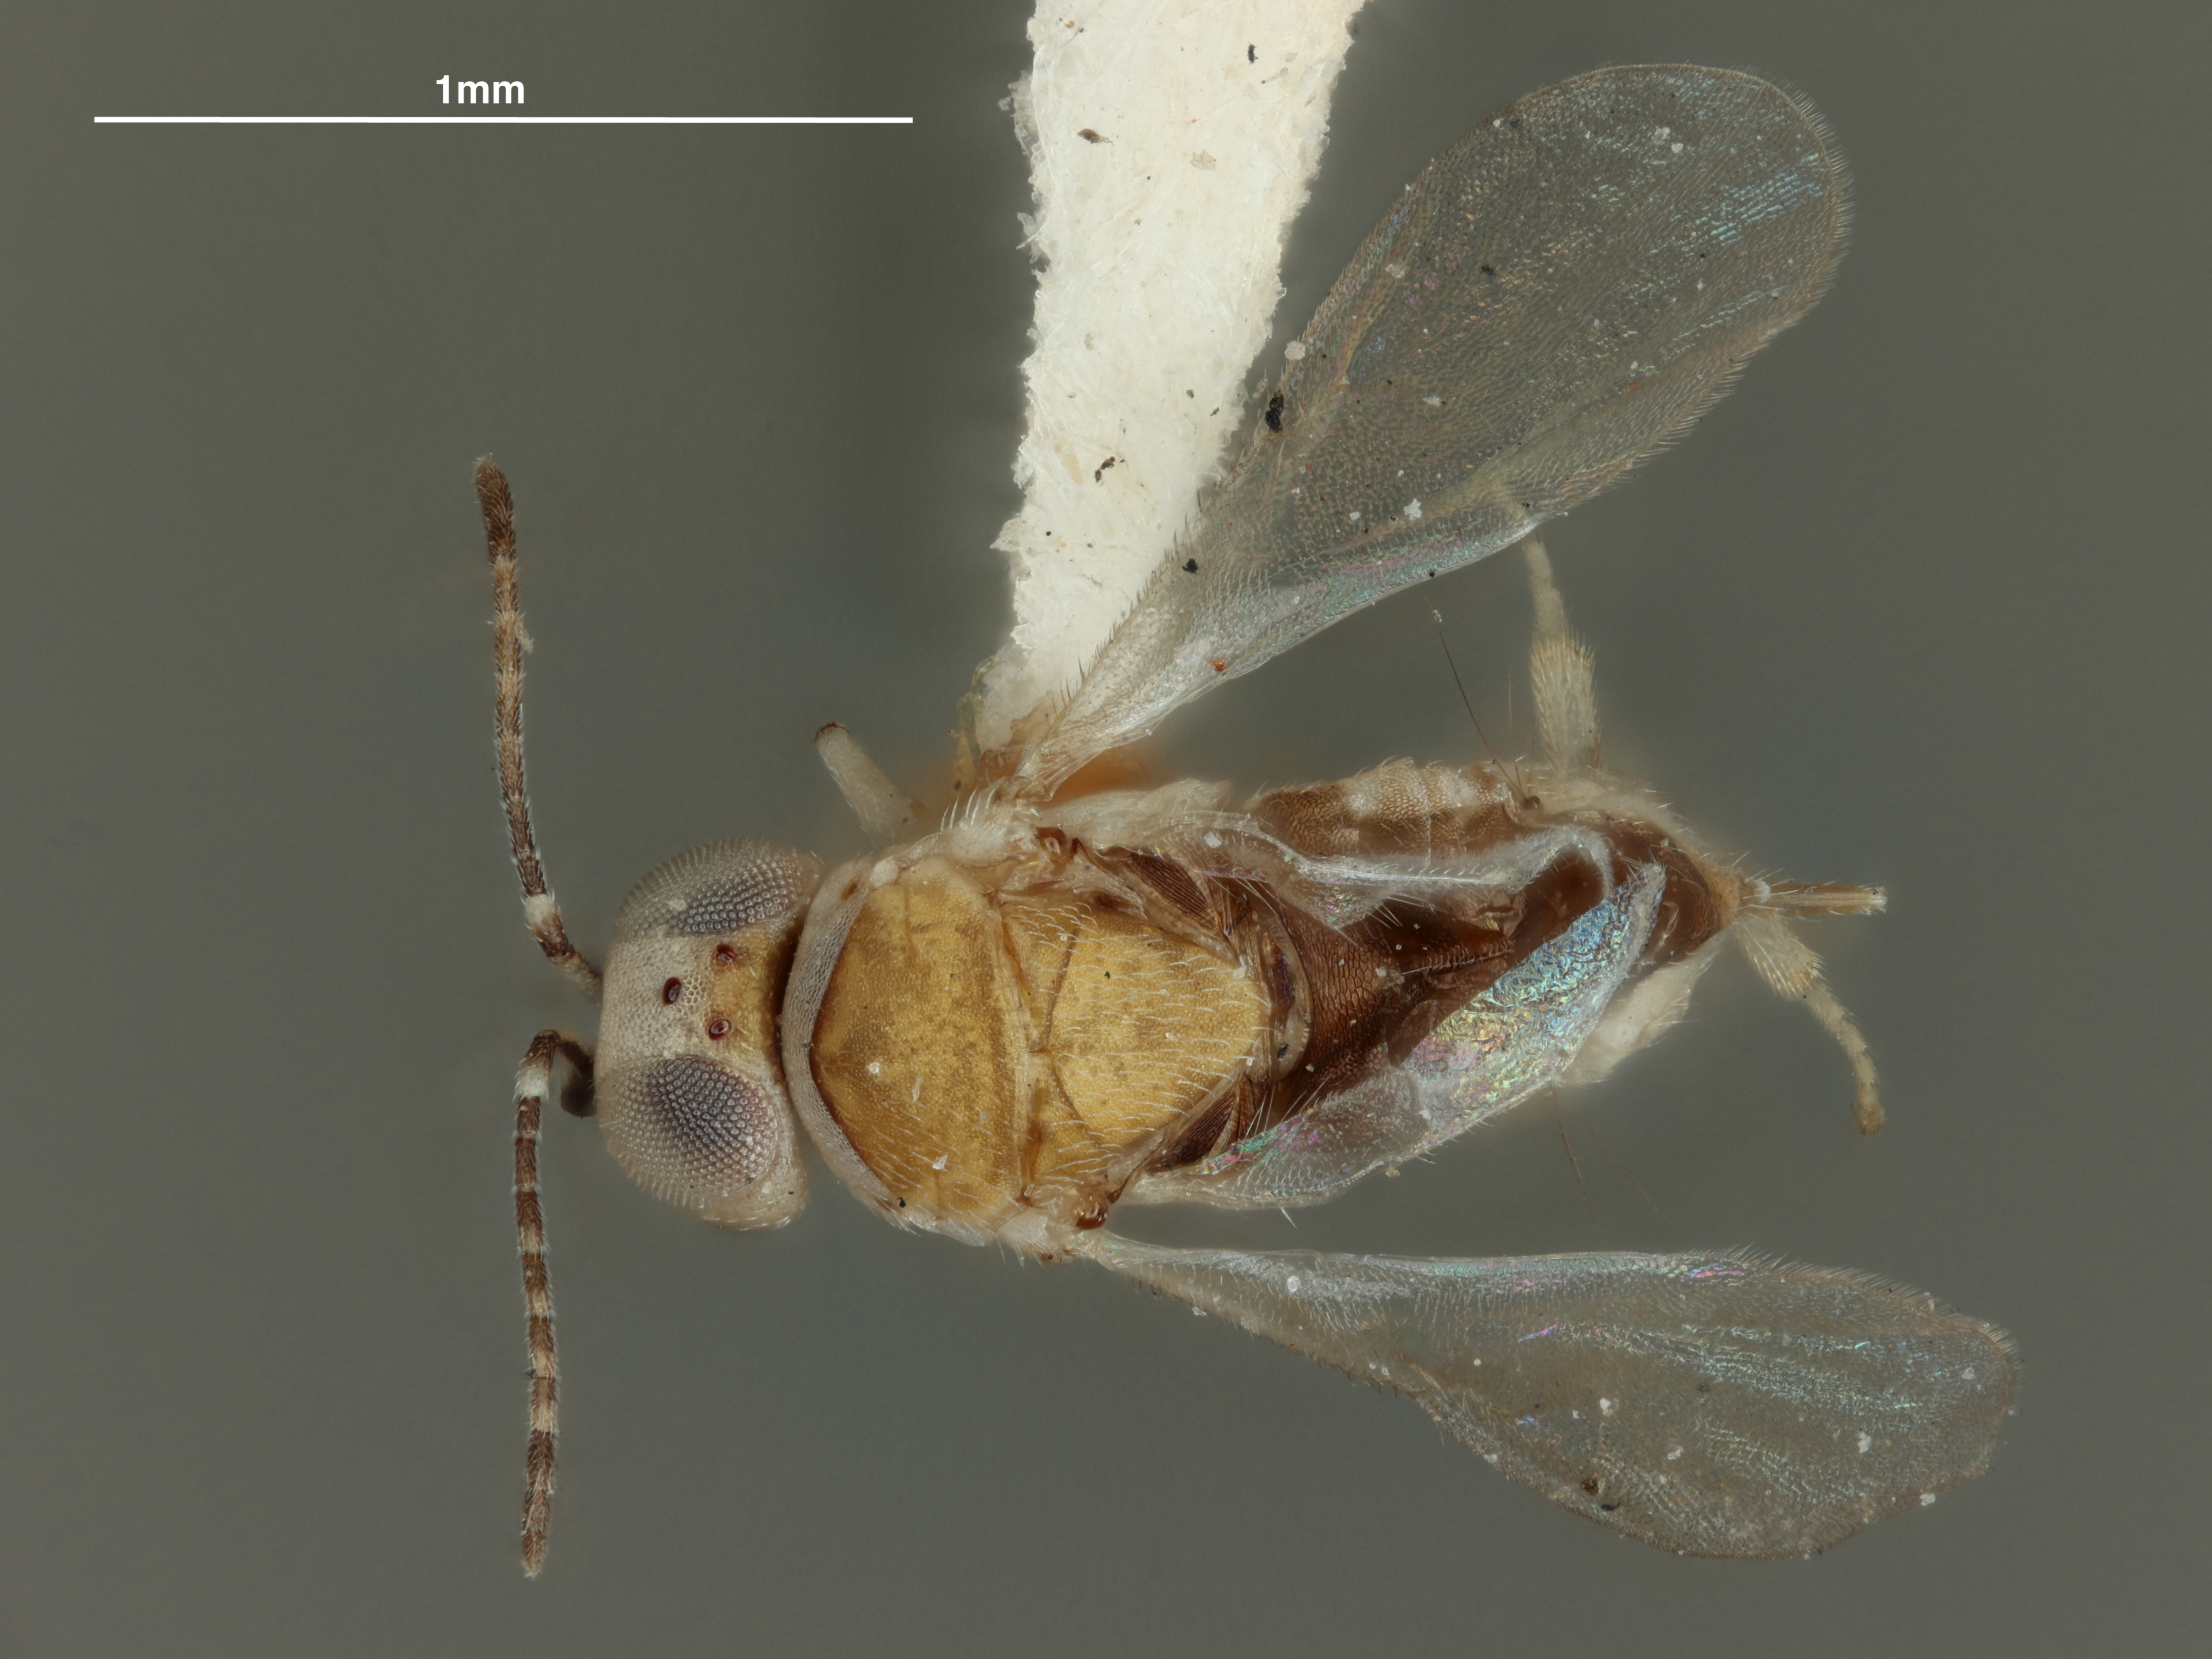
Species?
Aphycus tenuicornis
